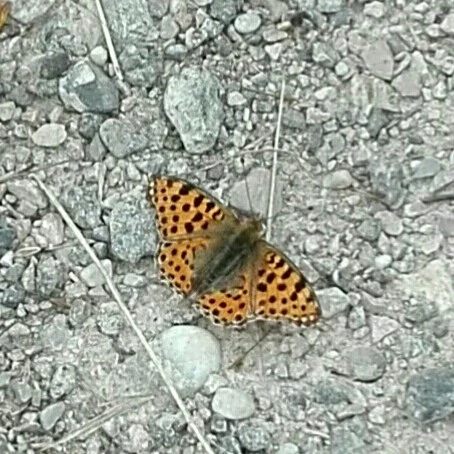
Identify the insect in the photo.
Issoria lathonia
